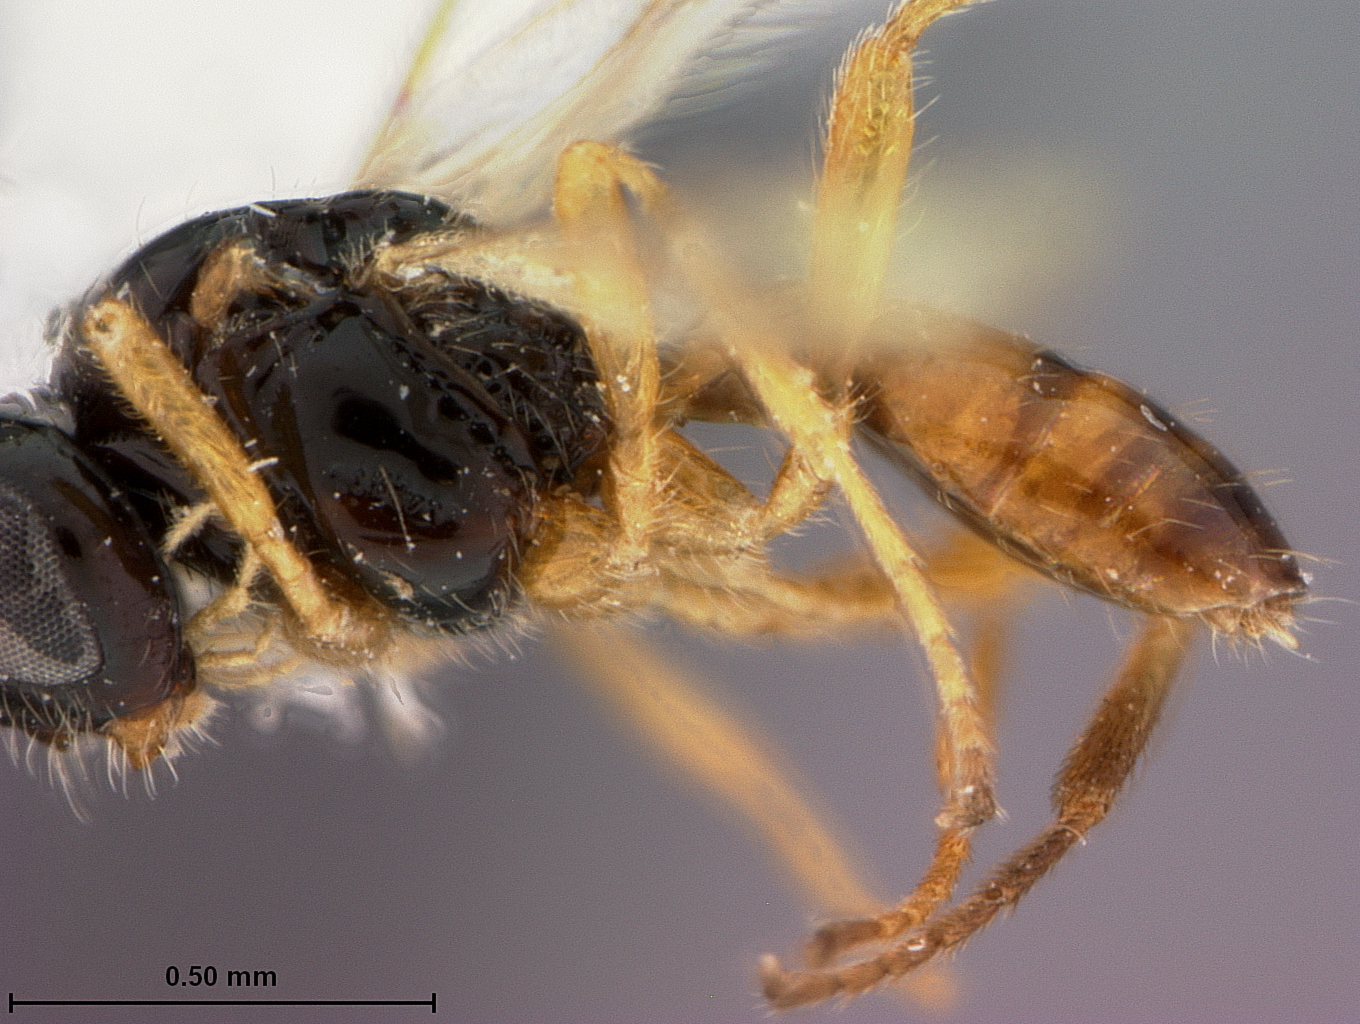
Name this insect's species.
Opius pyrogaster
